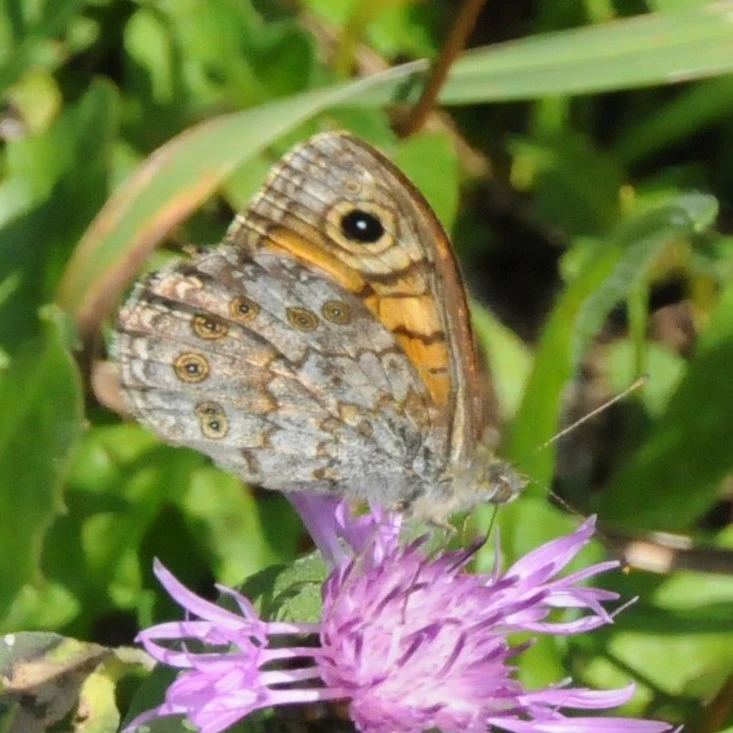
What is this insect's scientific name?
Lasiommata megera (also Pararge megera)
